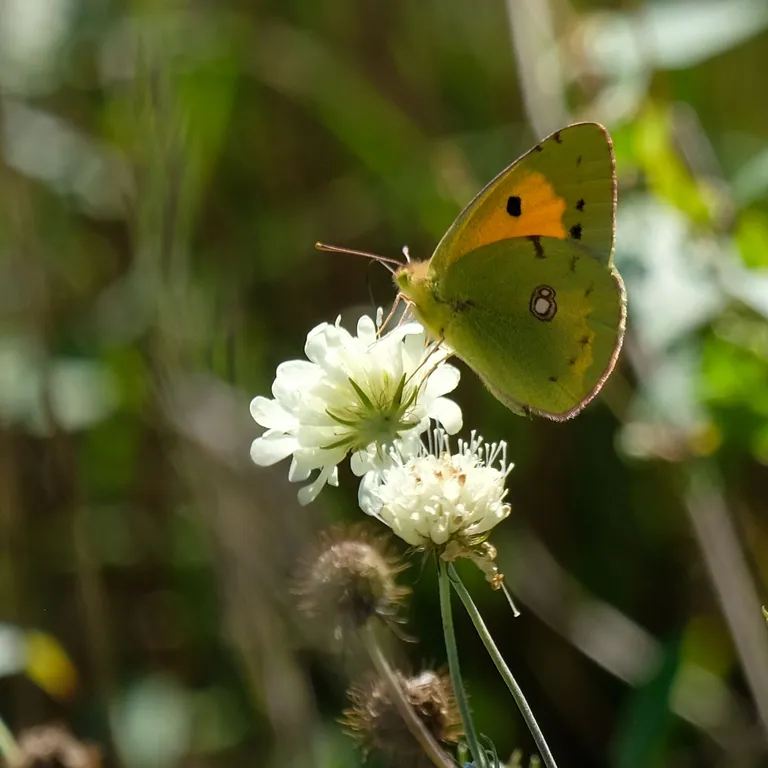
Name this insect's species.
Colias croceus
